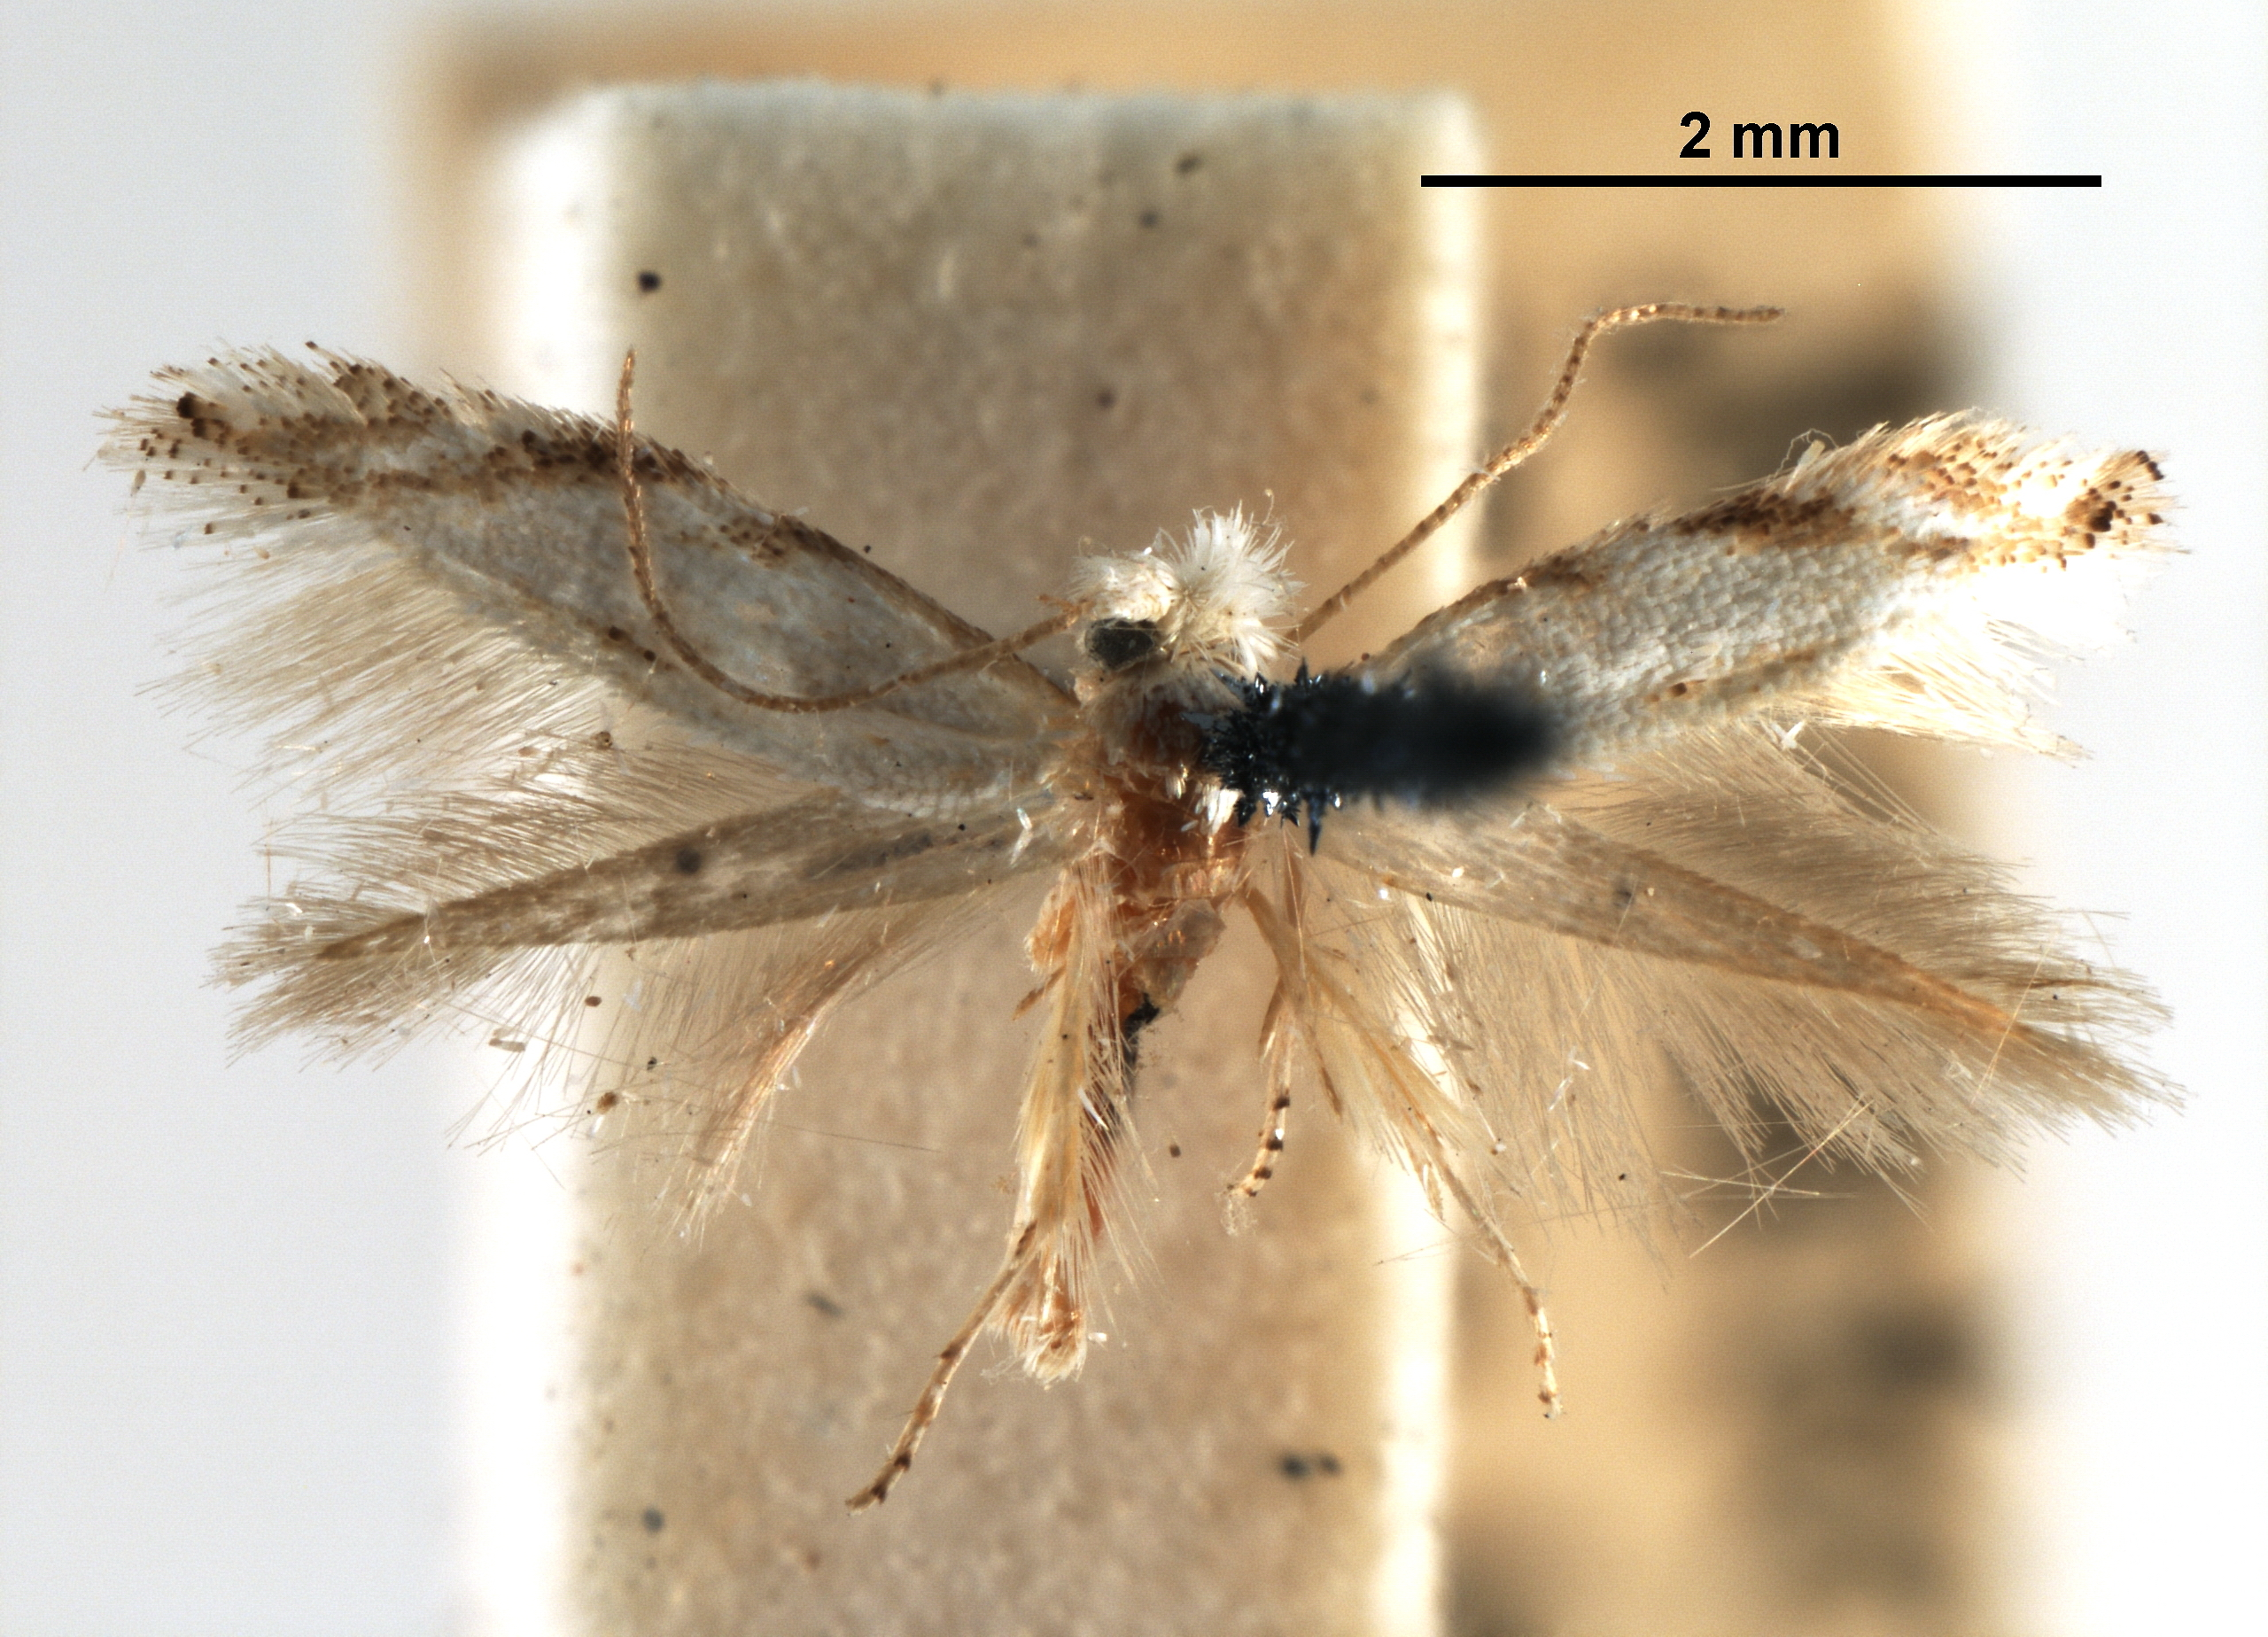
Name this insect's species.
Bucculatrix agnella
